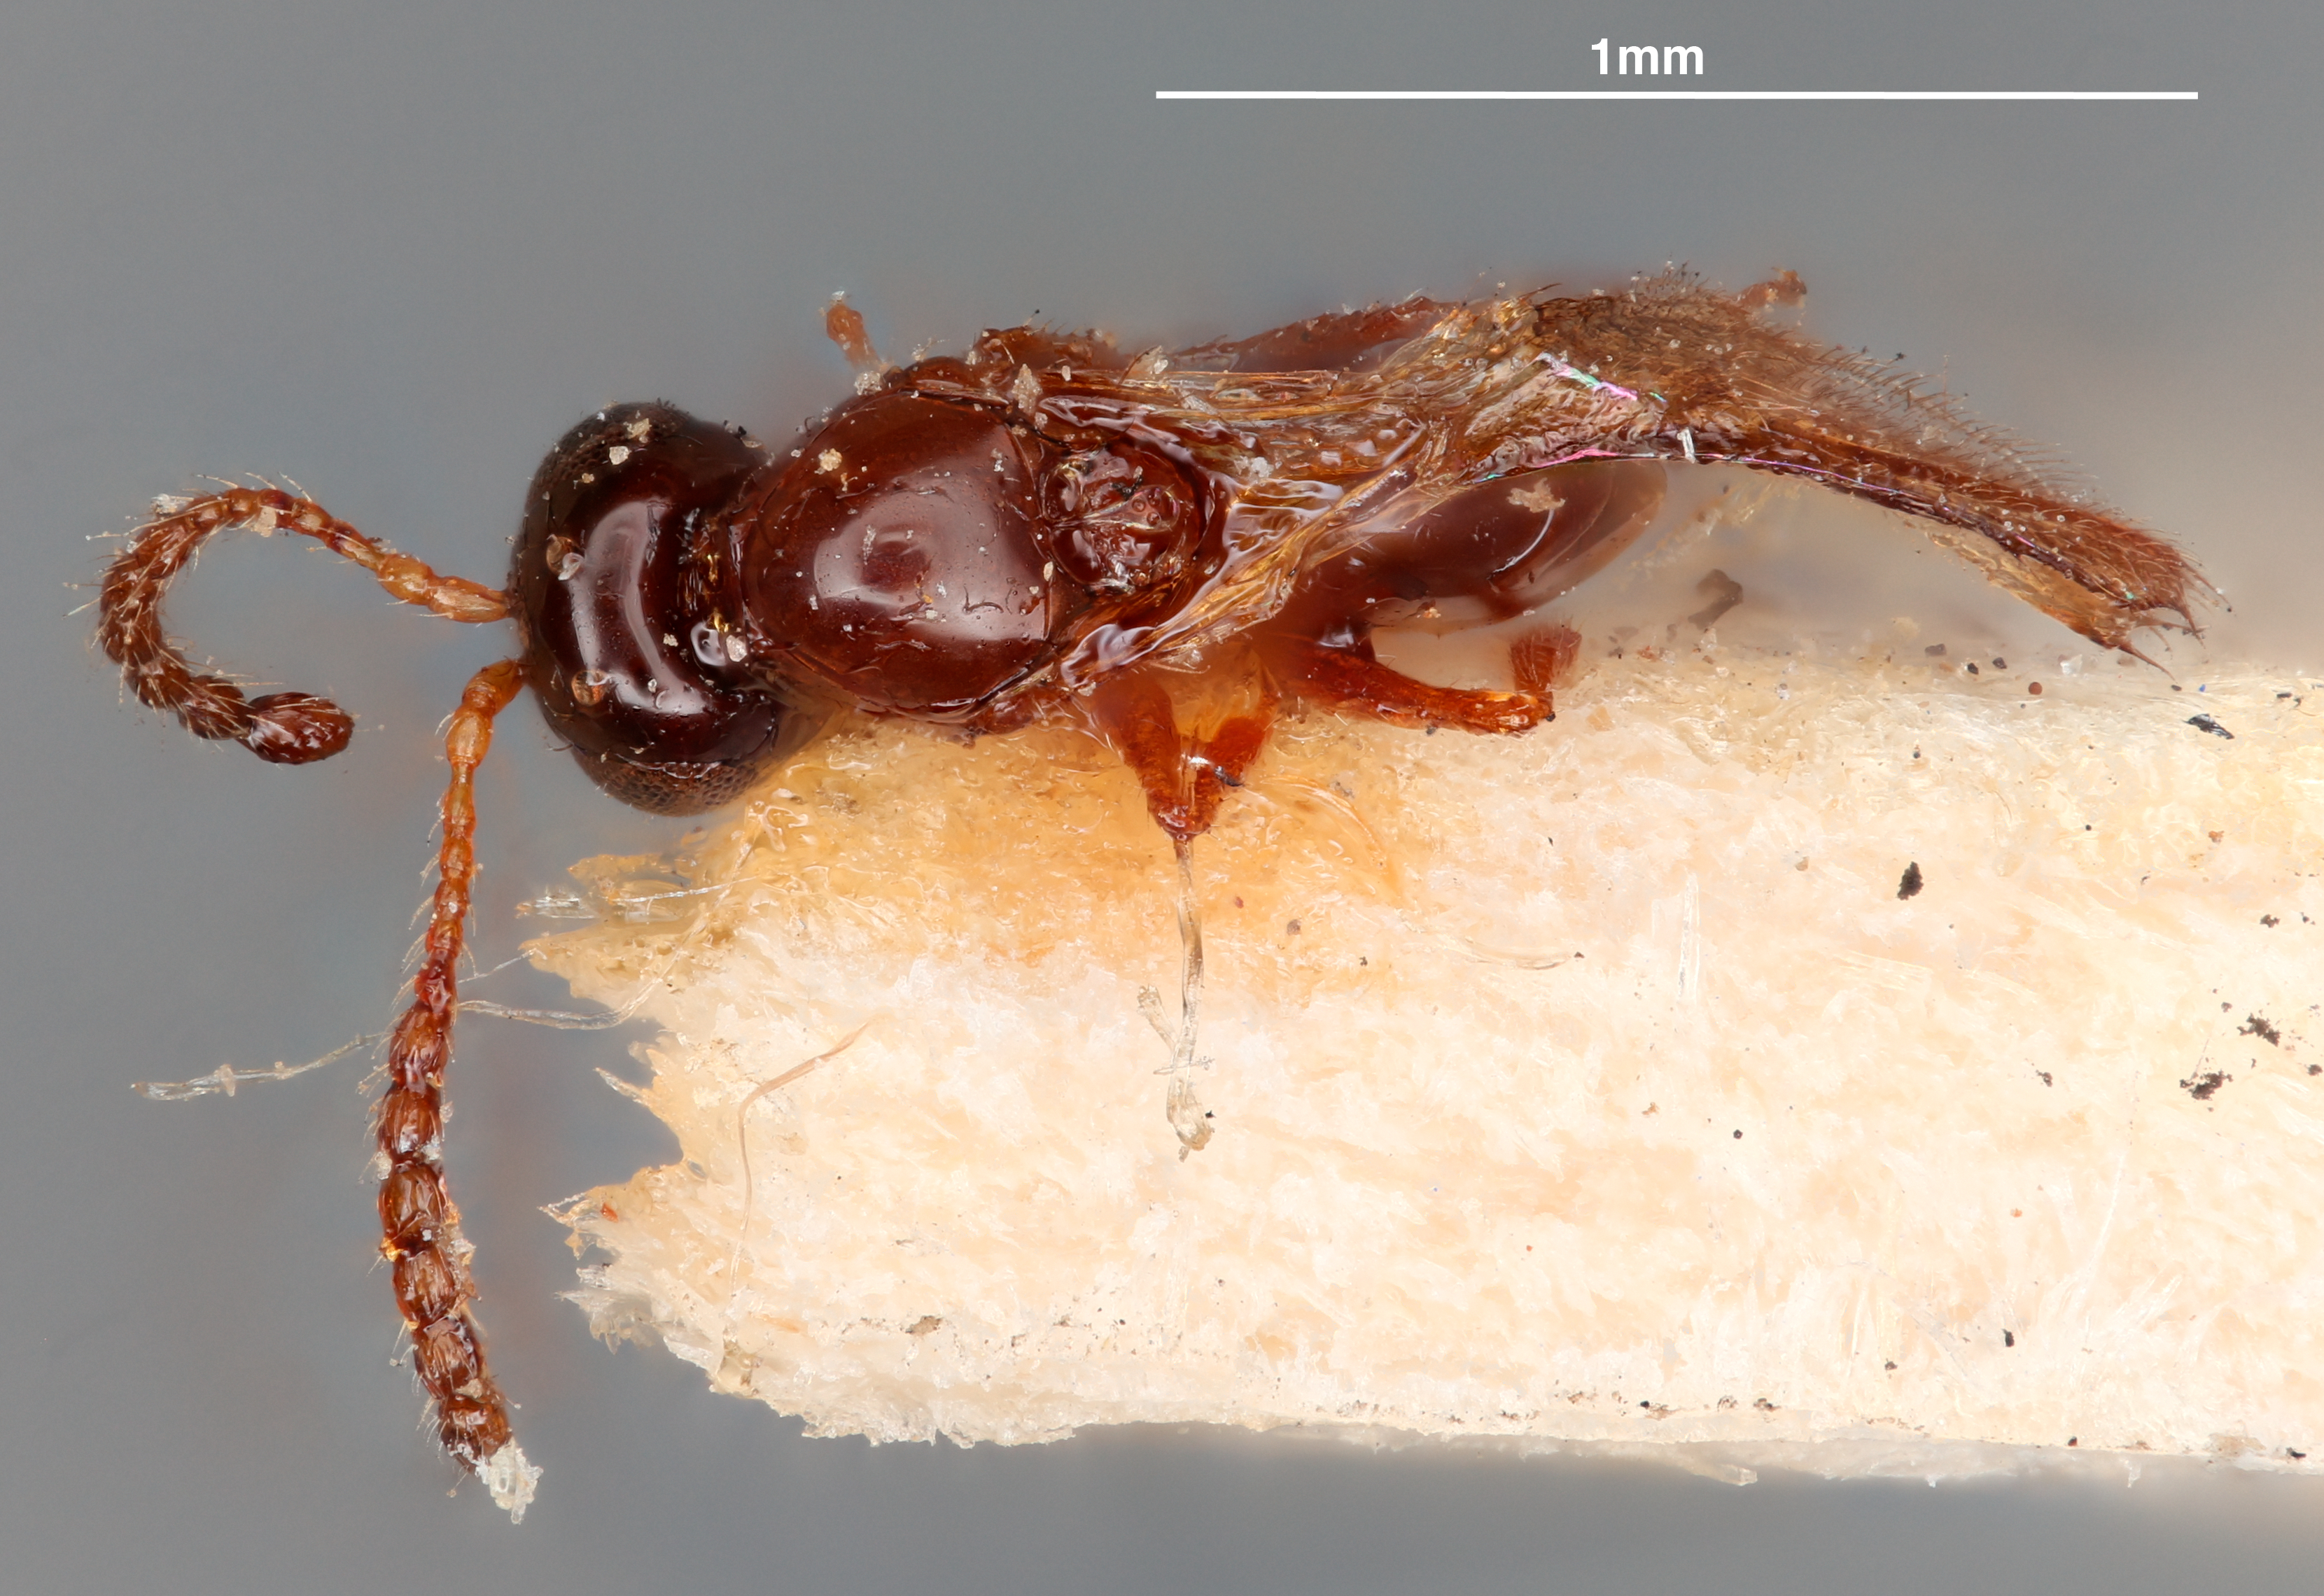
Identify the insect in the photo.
Hexaplasta rufolateralis
